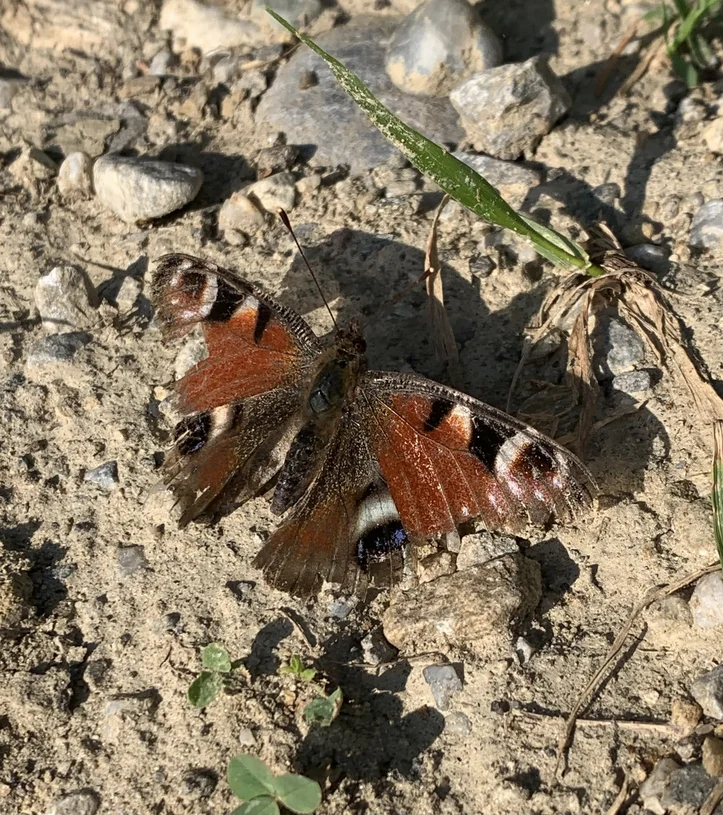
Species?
Aglais io
